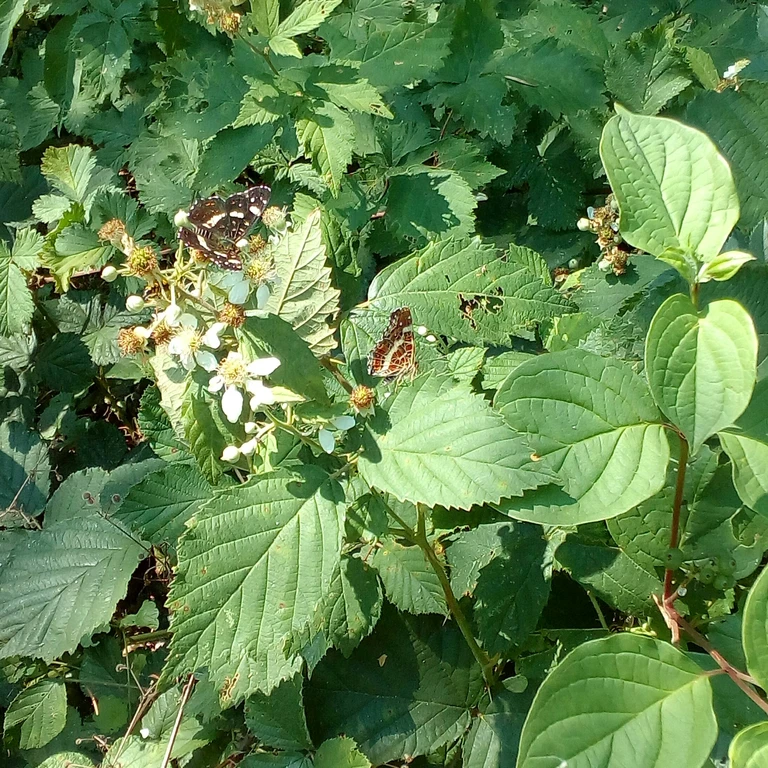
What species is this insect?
Araschnia levana
